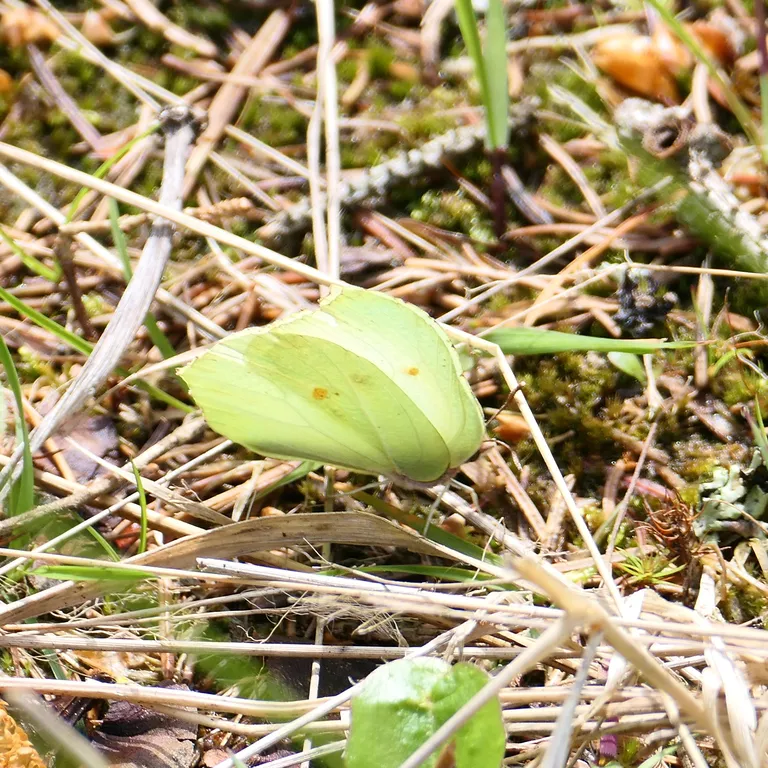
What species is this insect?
Gonepteryx rhamni
